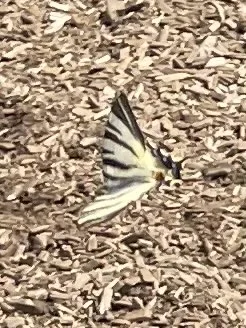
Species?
Iphiclides podalirius
